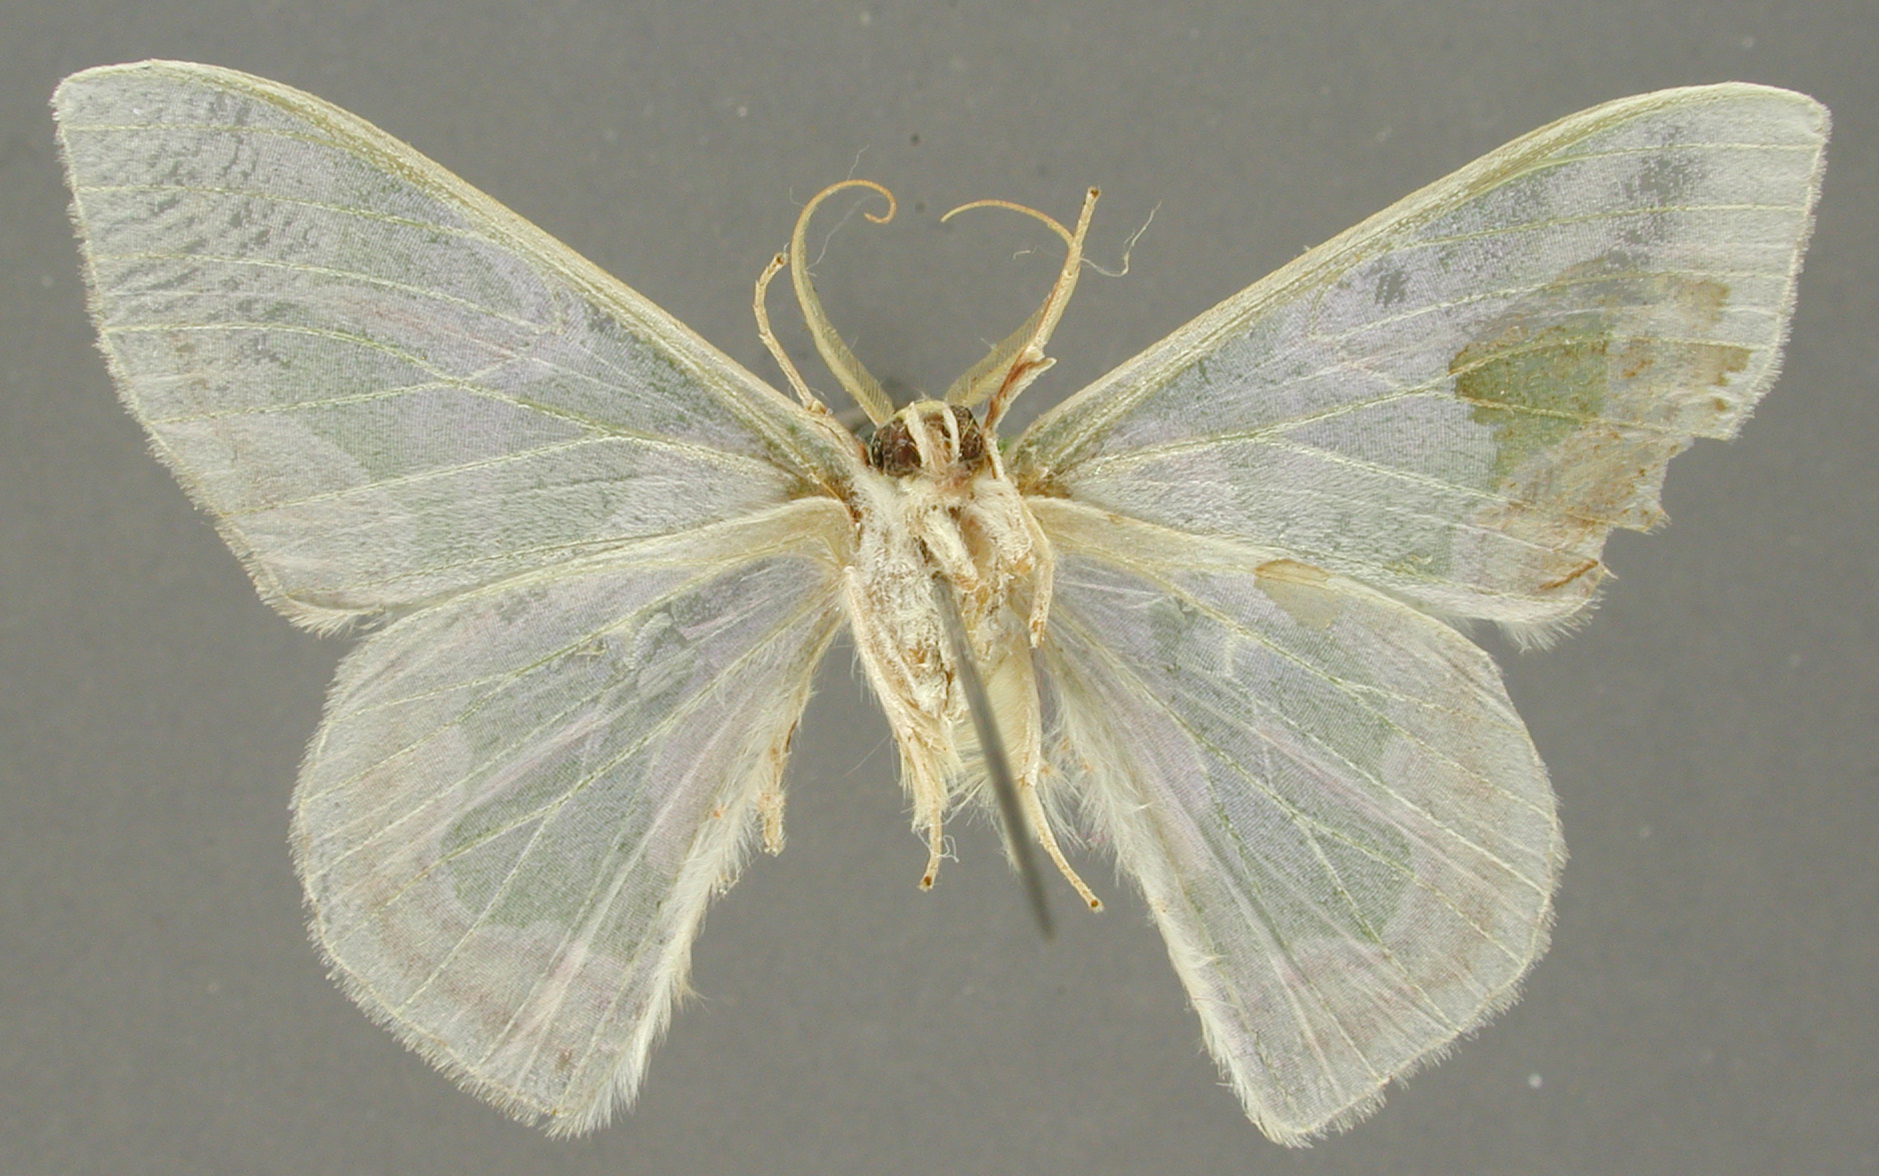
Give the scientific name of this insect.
Auophylla obeliscata
